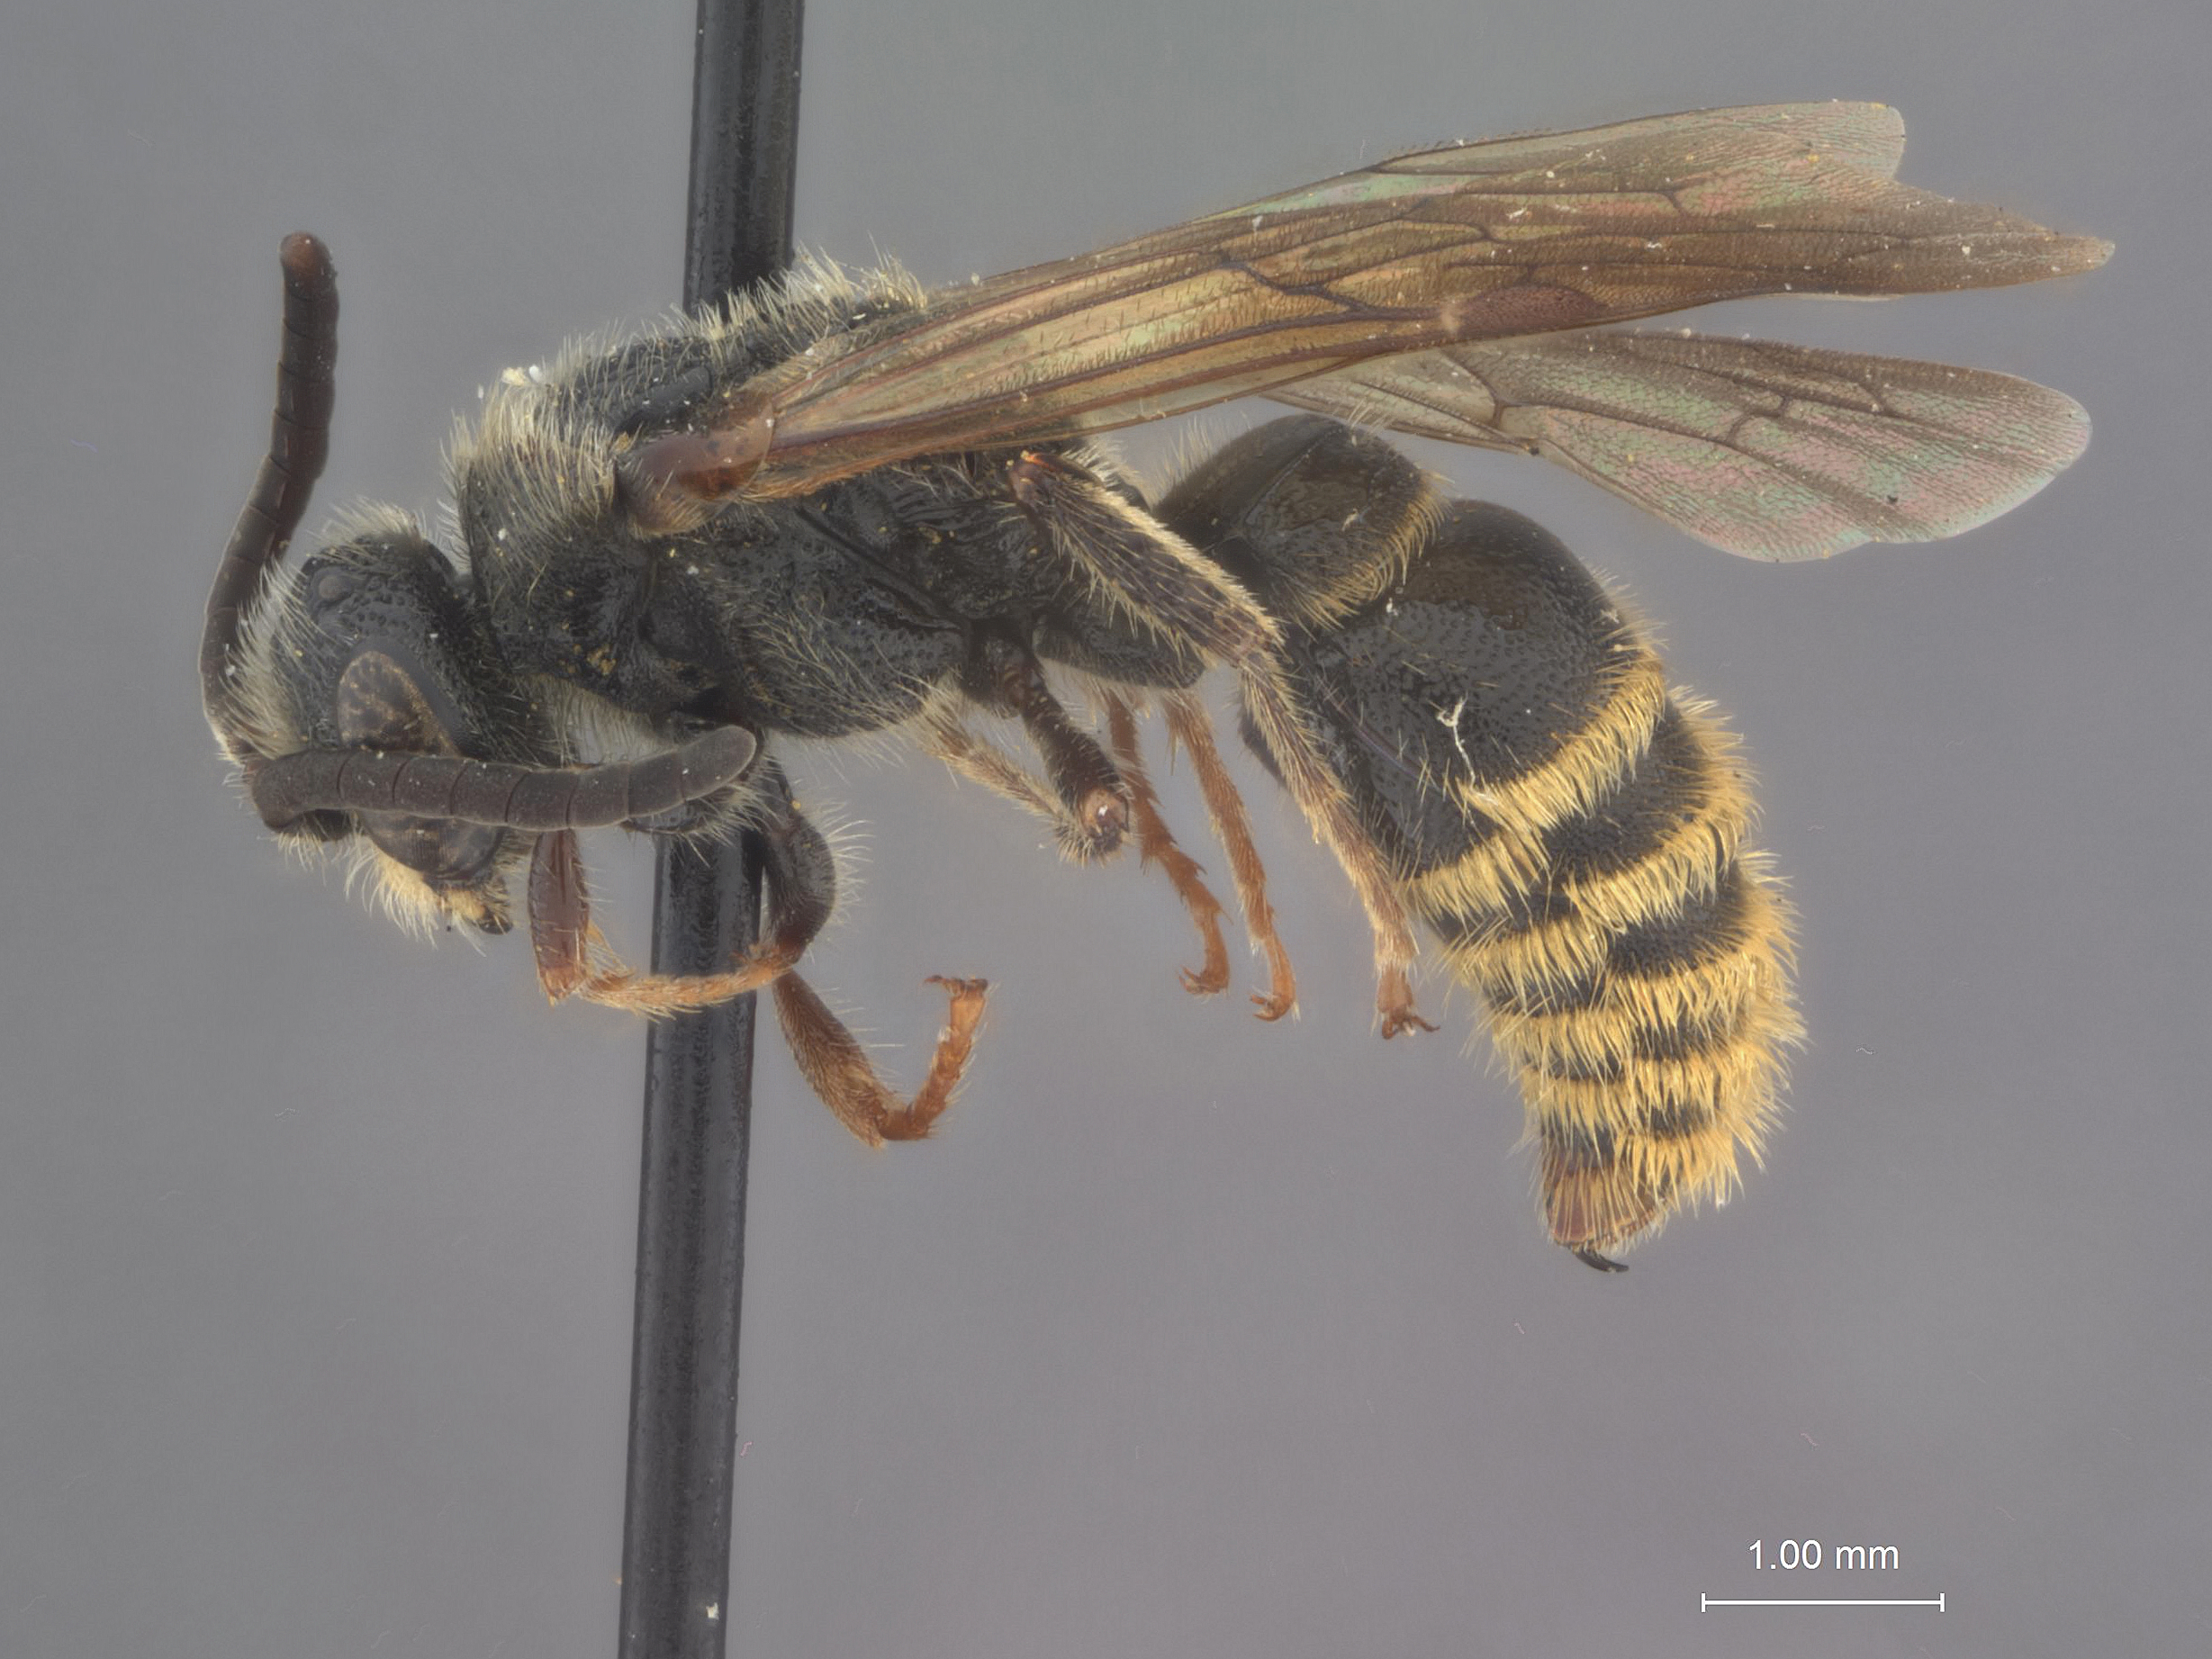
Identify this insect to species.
Partiphia hurdi
